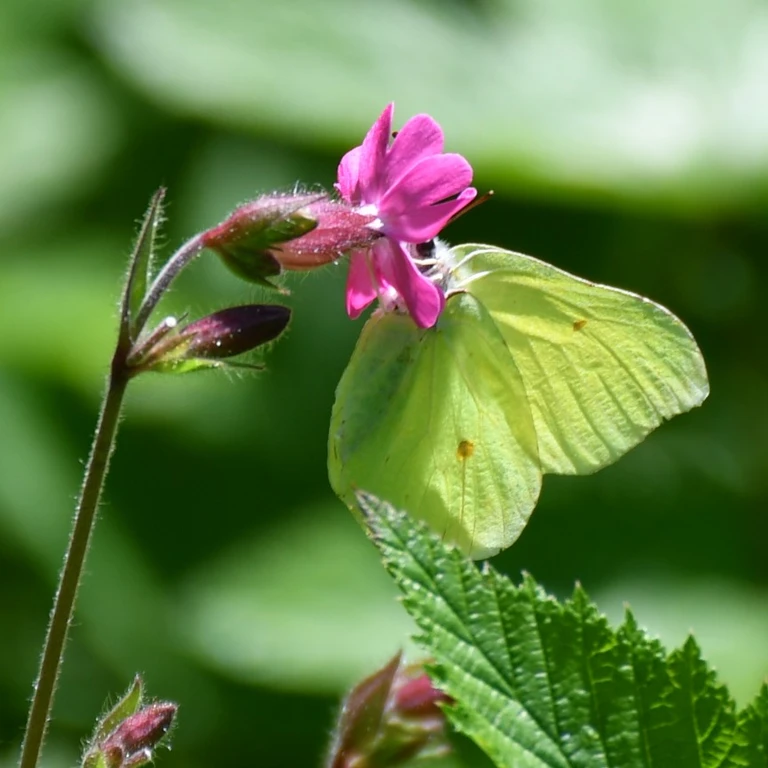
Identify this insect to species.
Gonepteryx rhamni
